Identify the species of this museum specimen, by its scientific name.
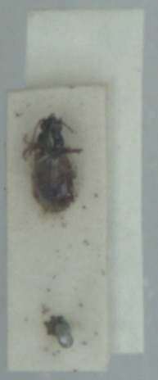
Bembidion ephippium
